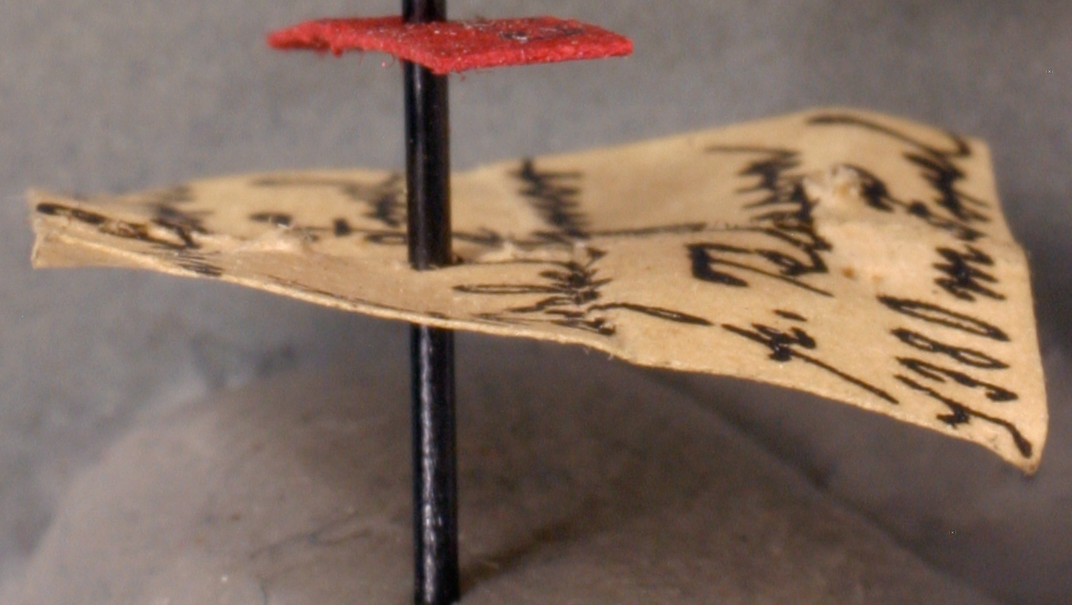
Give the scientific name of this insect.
Leptothorax delaparti
